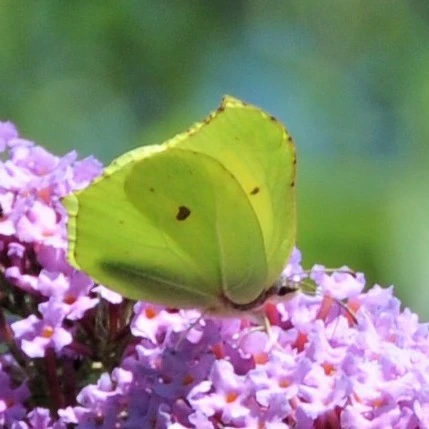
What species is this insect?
Gonepteryx rhamni
